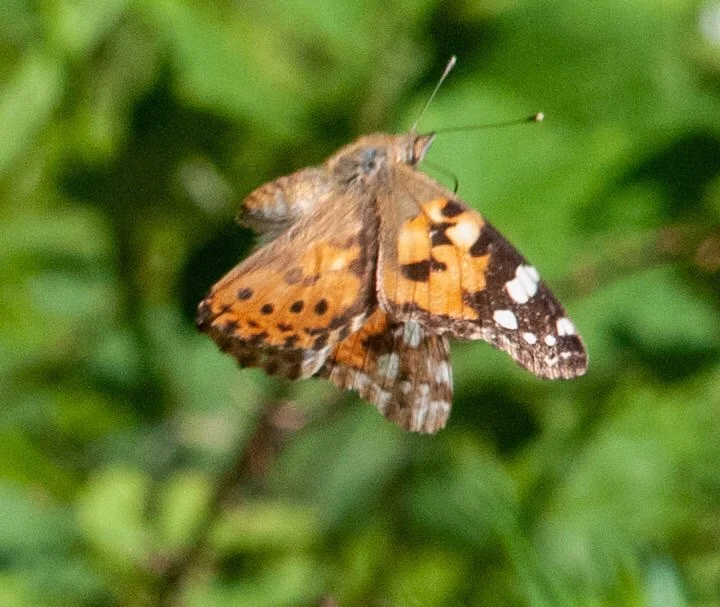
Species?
Vanessa cardui
